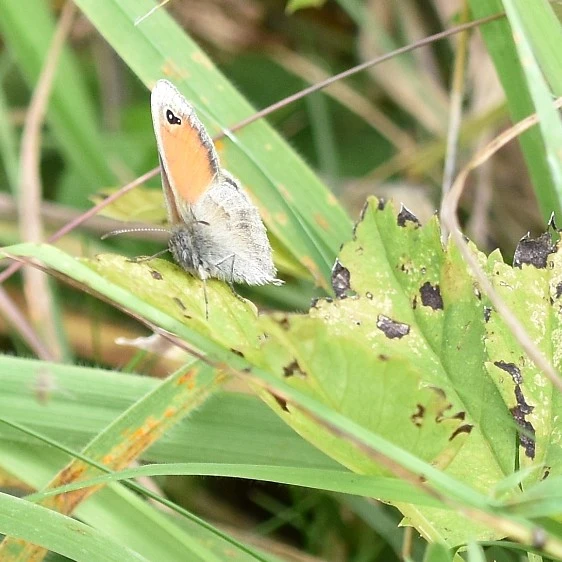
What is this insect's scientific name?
Coenonympha pamphilus
